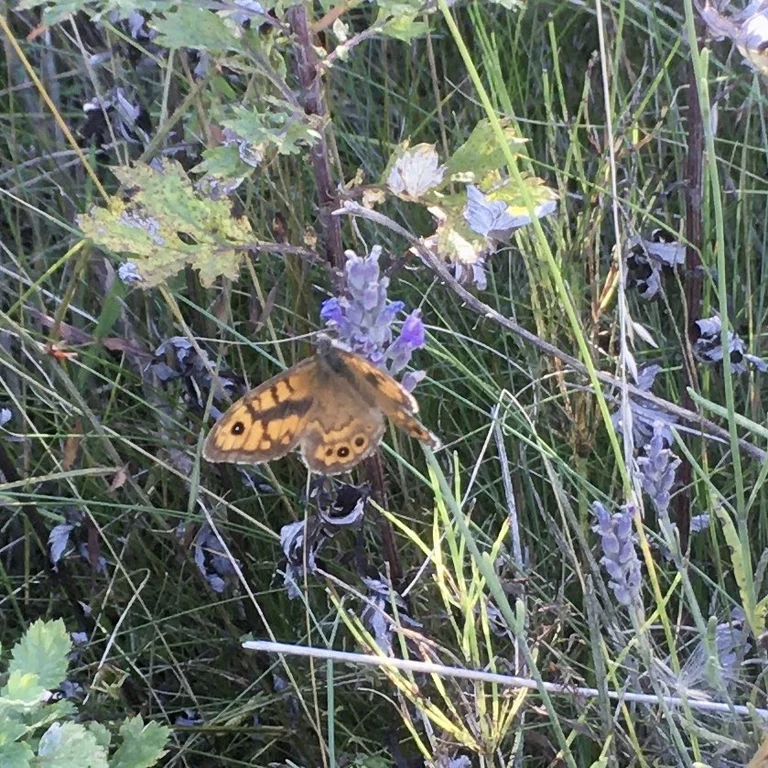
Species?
Lasiommata megera (also Pararge megera)
